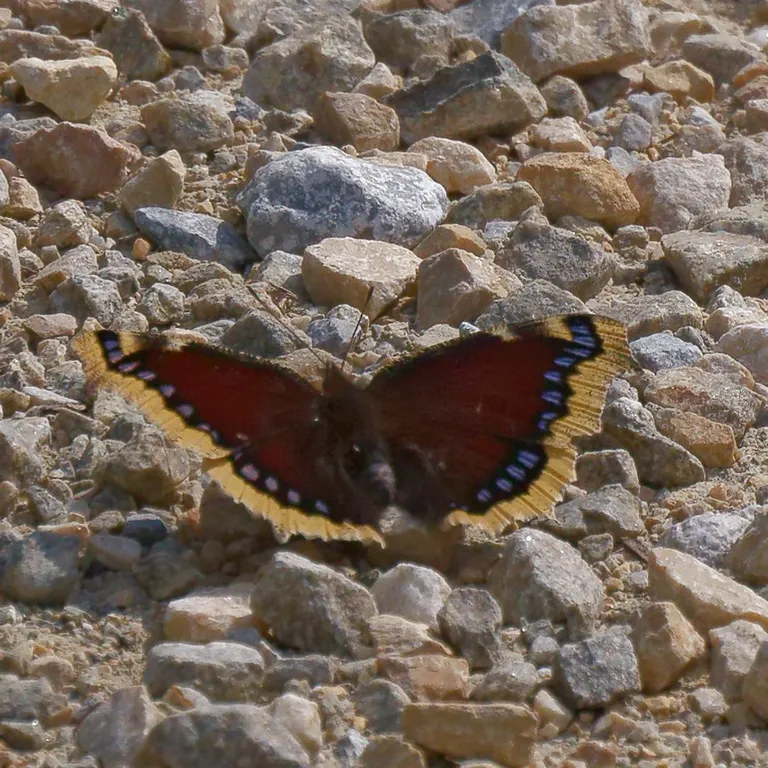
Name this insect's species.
Nymphalis antiopa
